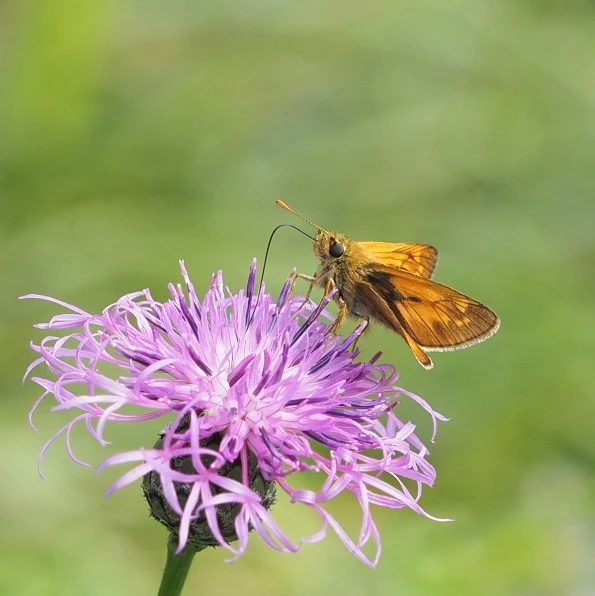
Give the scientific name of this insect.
Ochlodes sylvanus (also Ochlodes venata)
